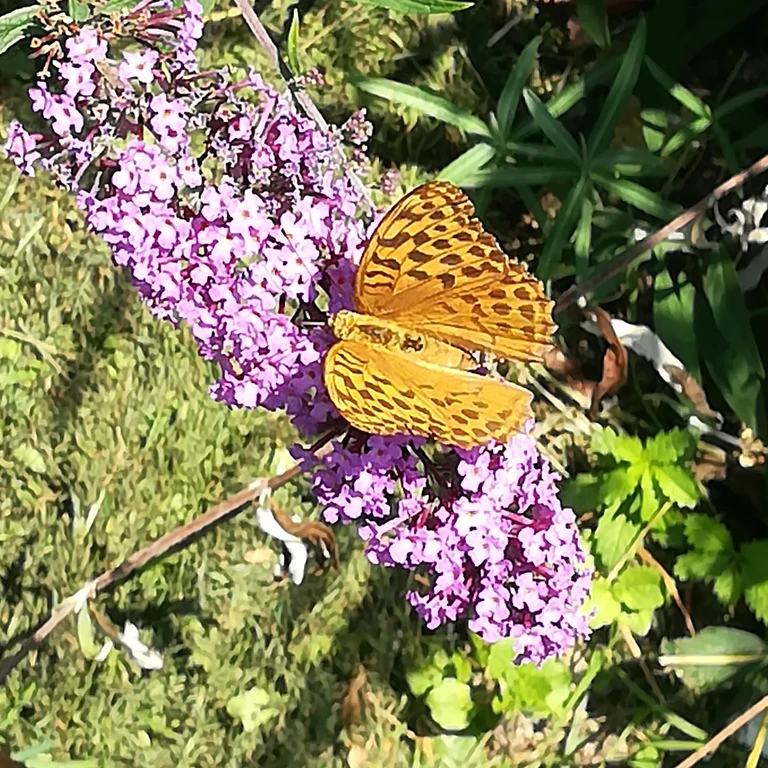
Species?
Argynnis paphia
